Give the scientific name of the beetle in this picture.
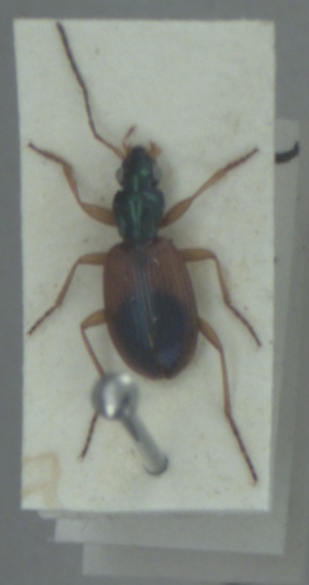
Anchomenus dorsalis
